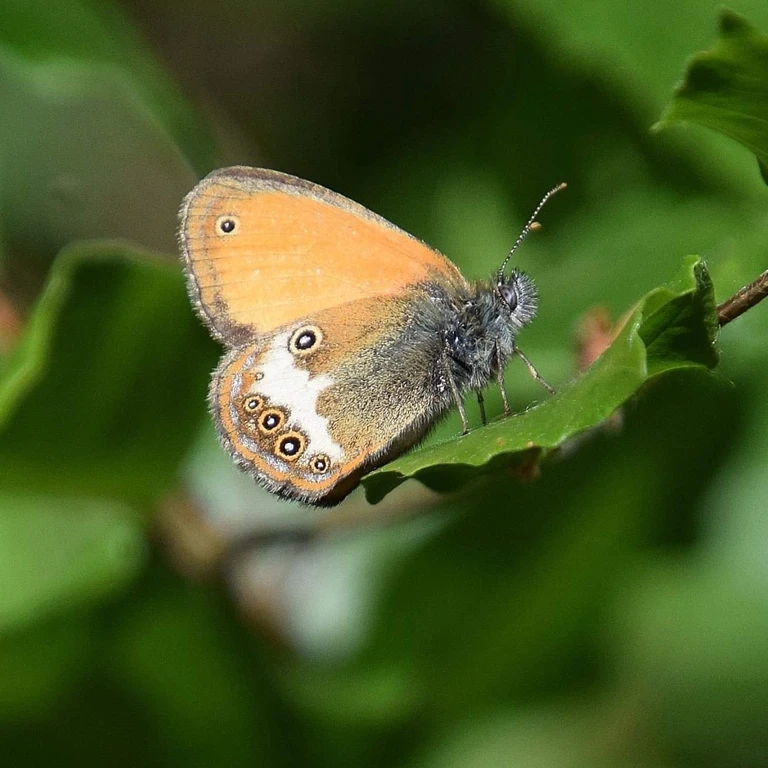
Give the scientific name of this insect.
Coenonympha arcania
